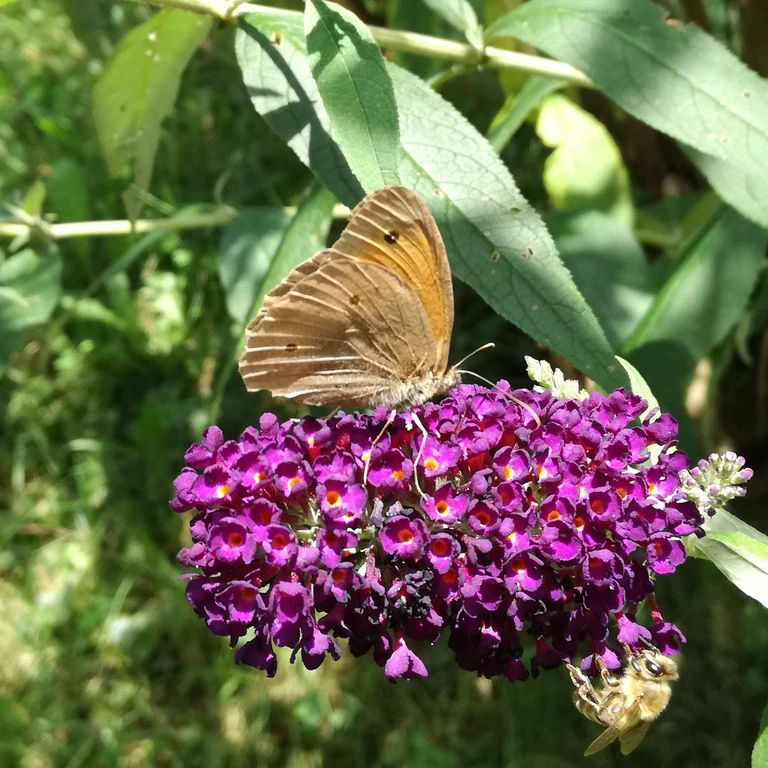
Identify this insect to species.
Maniola jurtina
